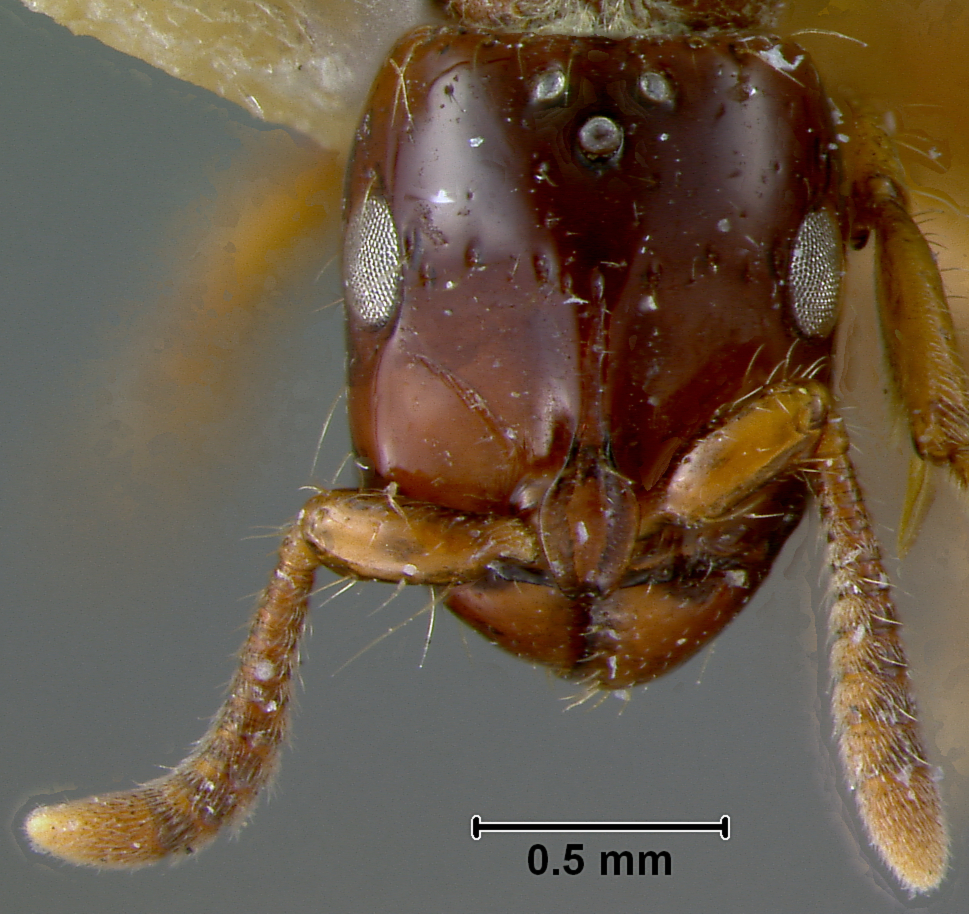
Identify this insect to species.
Acanthostichus emmae
